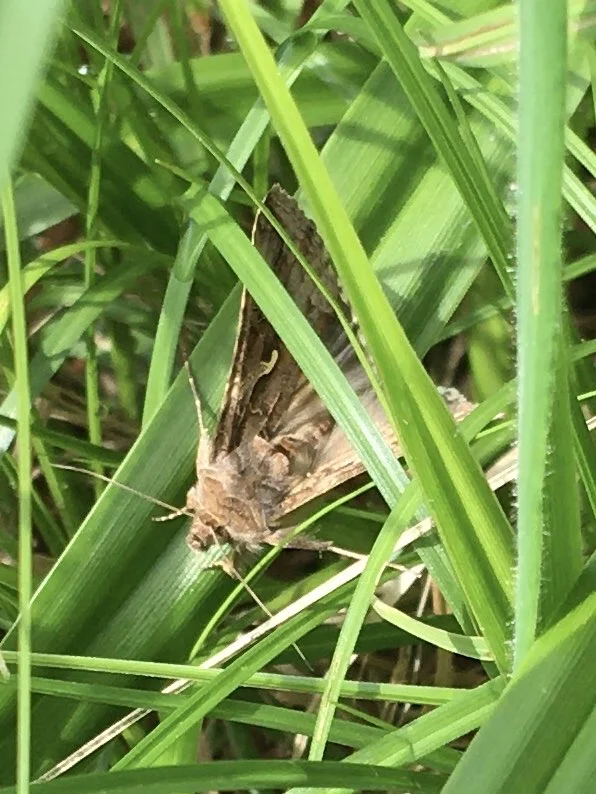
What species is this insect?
Autographa gamma
